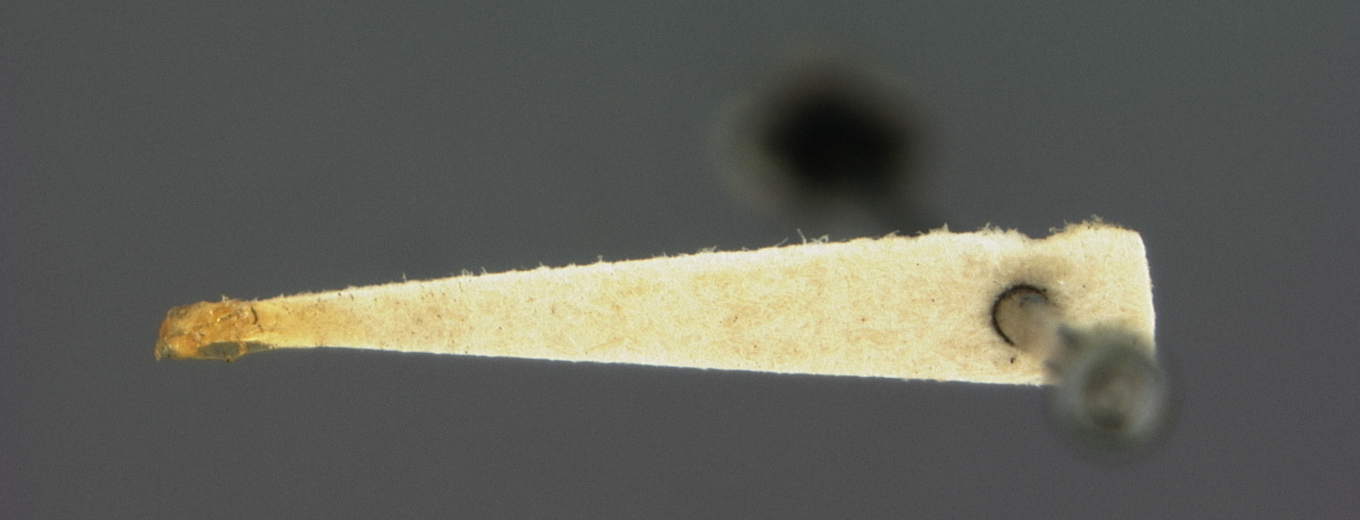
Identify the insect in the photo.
Neuroterus papillosus
